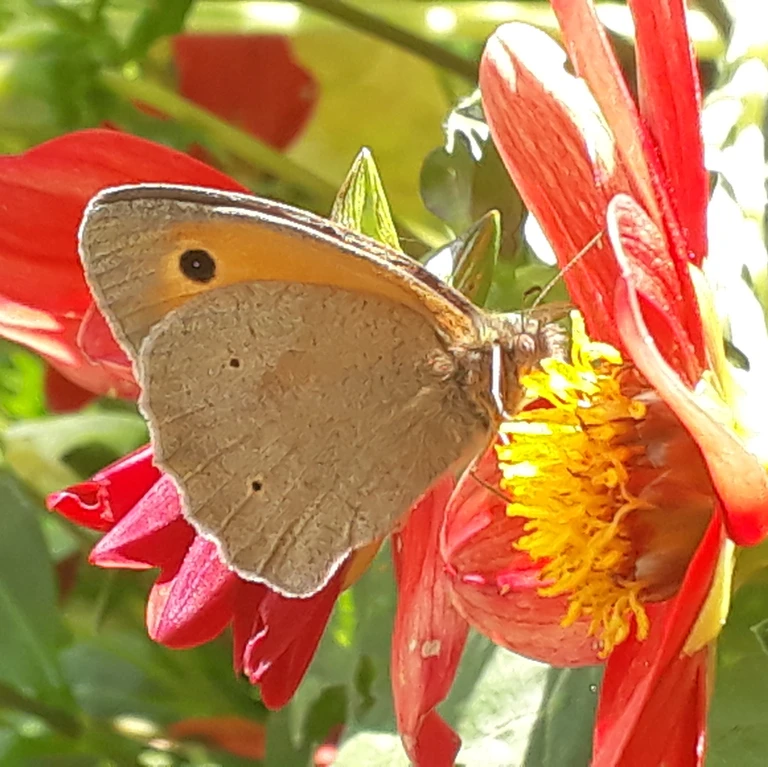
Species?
Maniola jurtina
